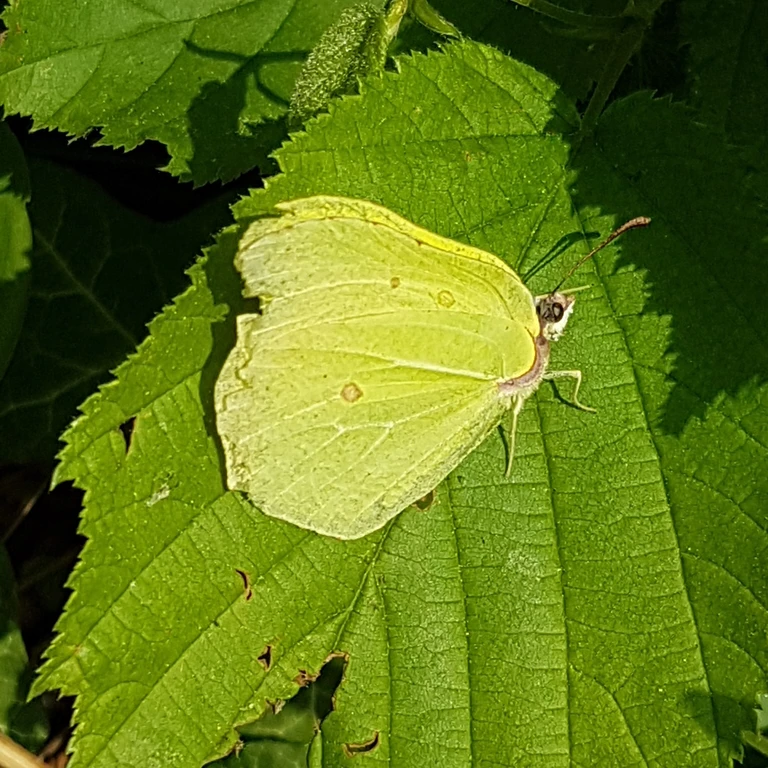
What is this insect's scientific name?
Gonepteryx rhamni
